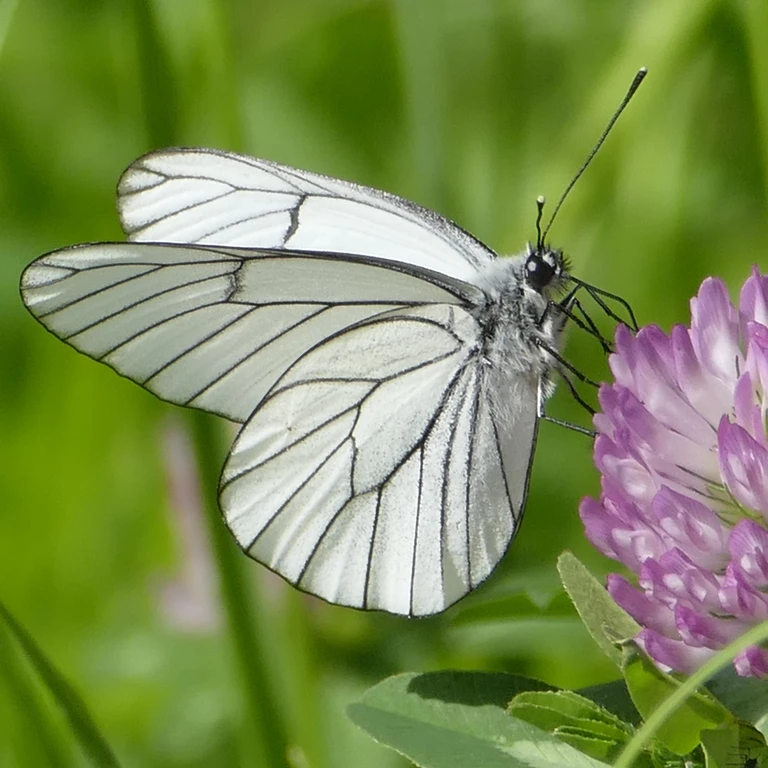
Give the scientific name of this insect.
Aporia crataegi
